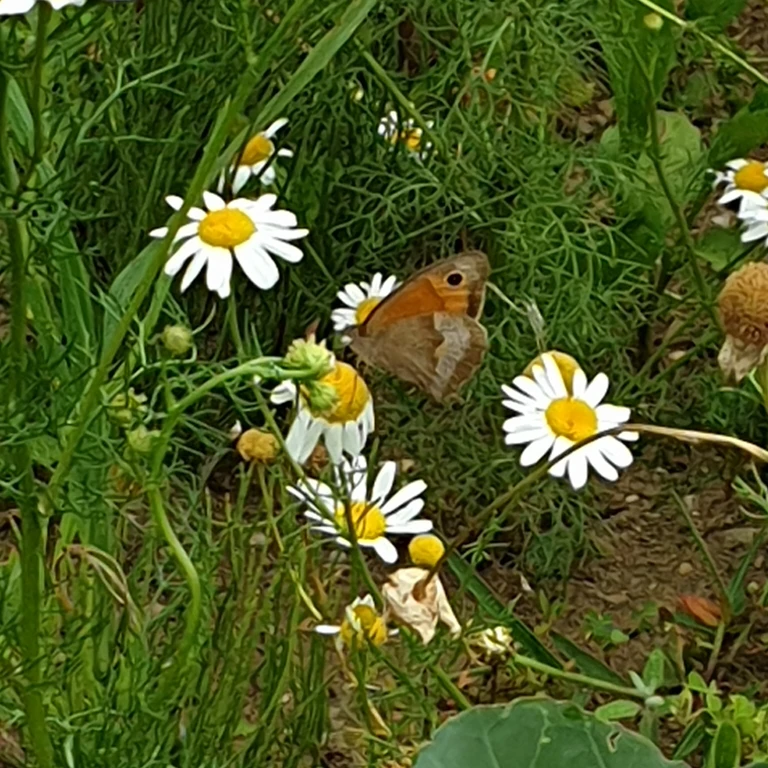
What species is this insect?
Maniola jurtina
